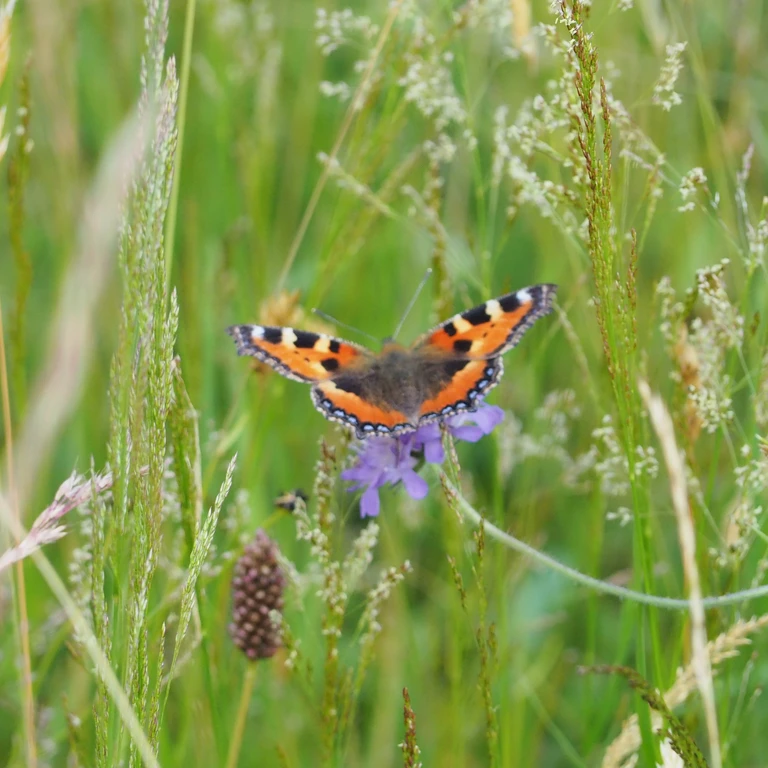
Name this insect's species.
Aglais urticae
